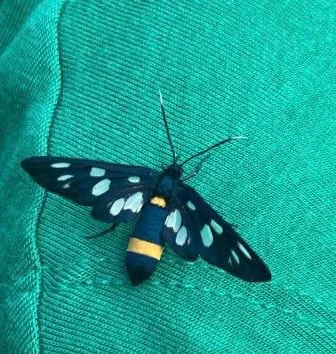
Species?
Amata phegea
